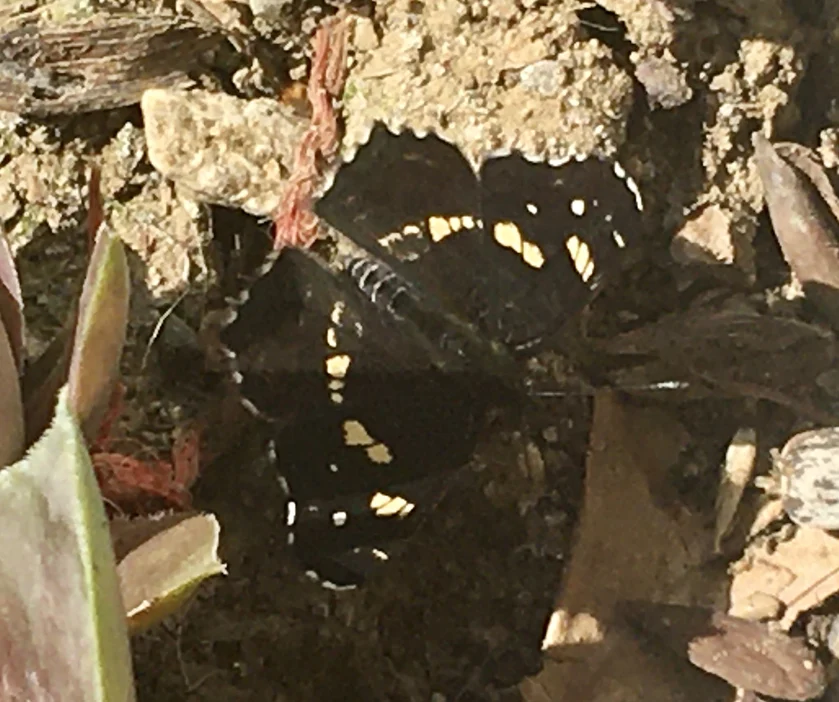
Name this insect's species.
Araschnia levana
